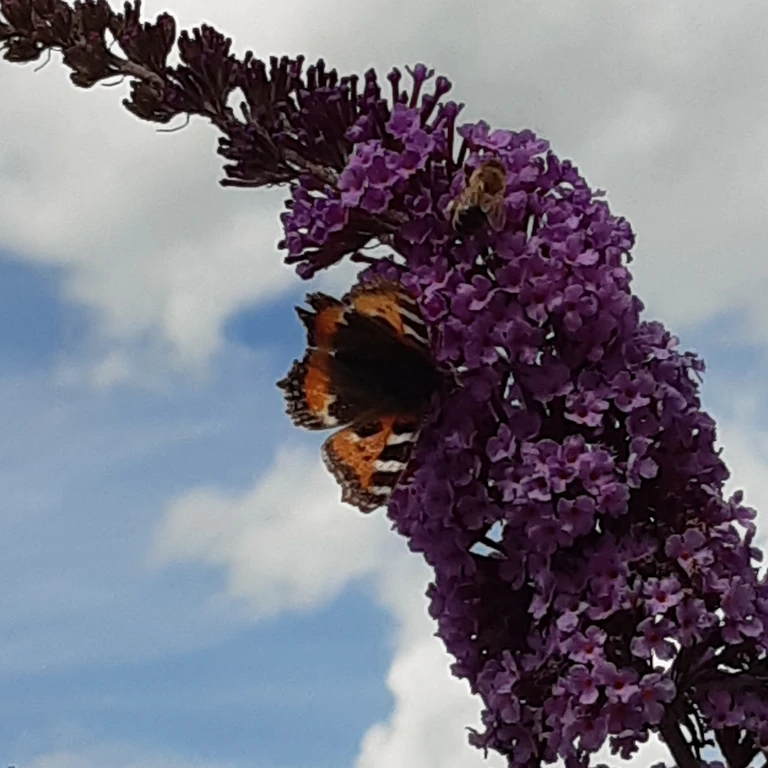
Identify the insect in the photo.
Aglais urticae
